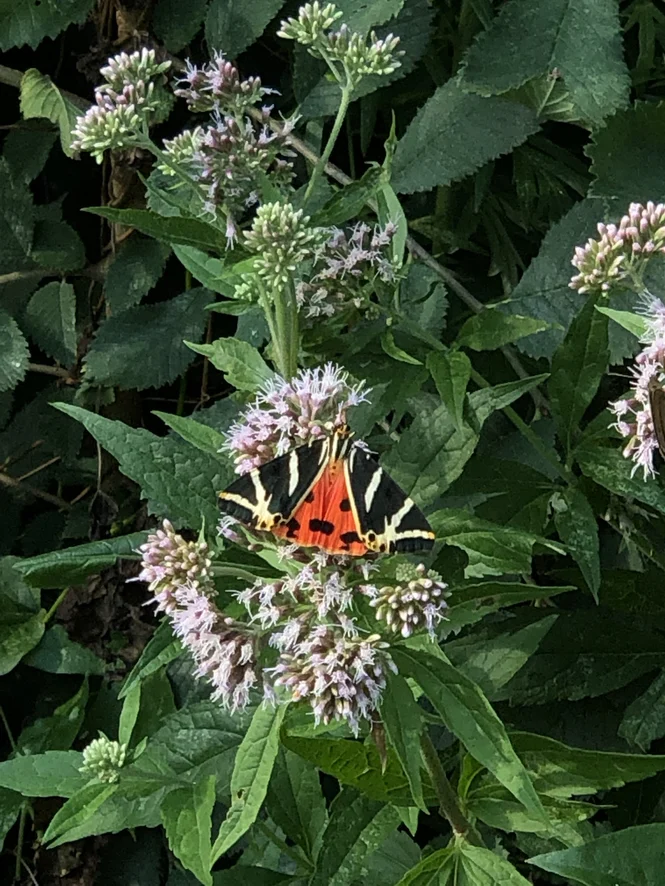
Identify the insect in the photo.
Euplagia quadripunctaria
